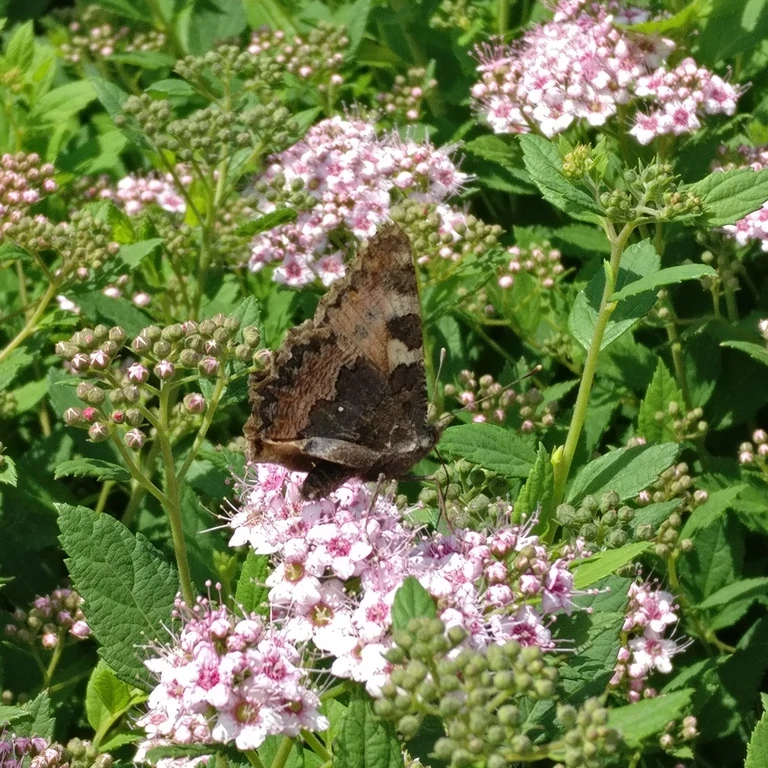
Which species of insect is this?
Aglais urticae
